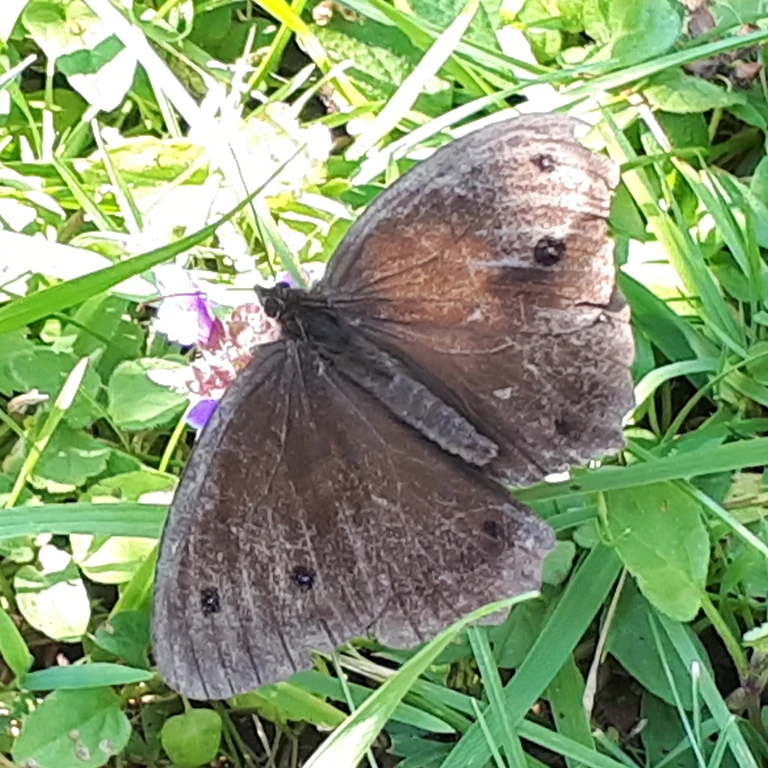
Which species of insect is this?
Minois dryas
